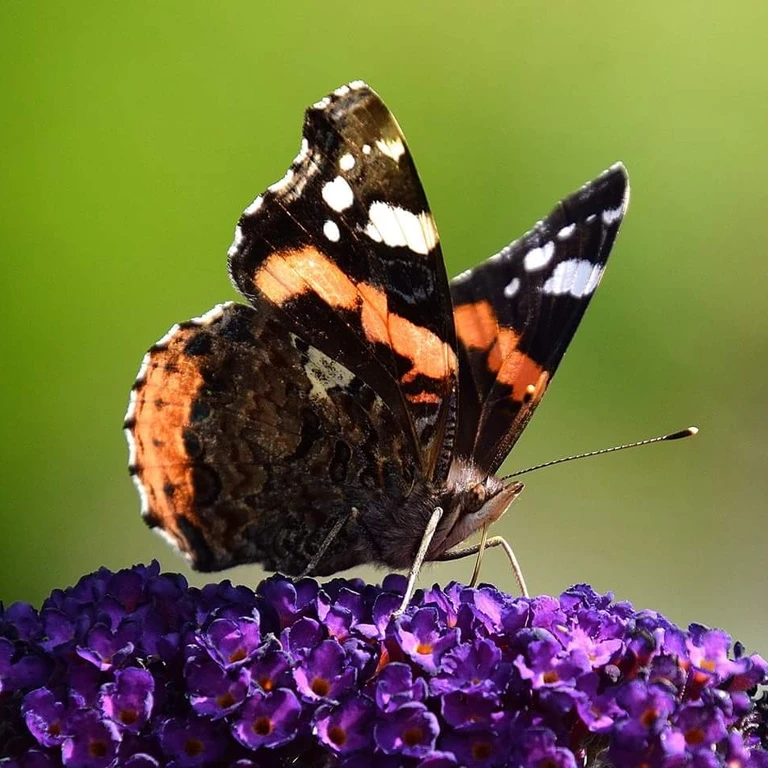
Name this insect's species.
Vanessa atalanta
